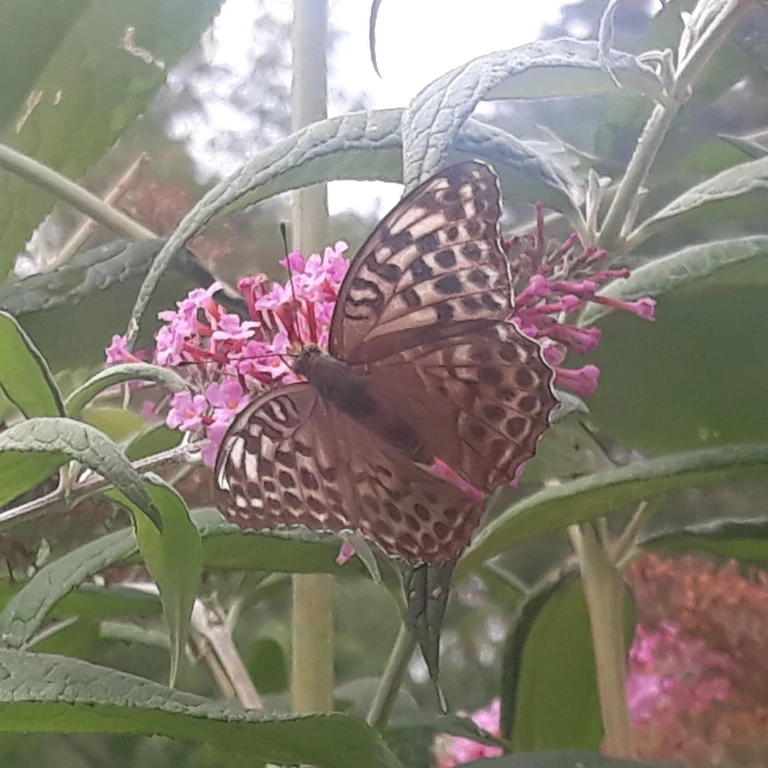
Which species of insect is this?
Argynnis paphia
